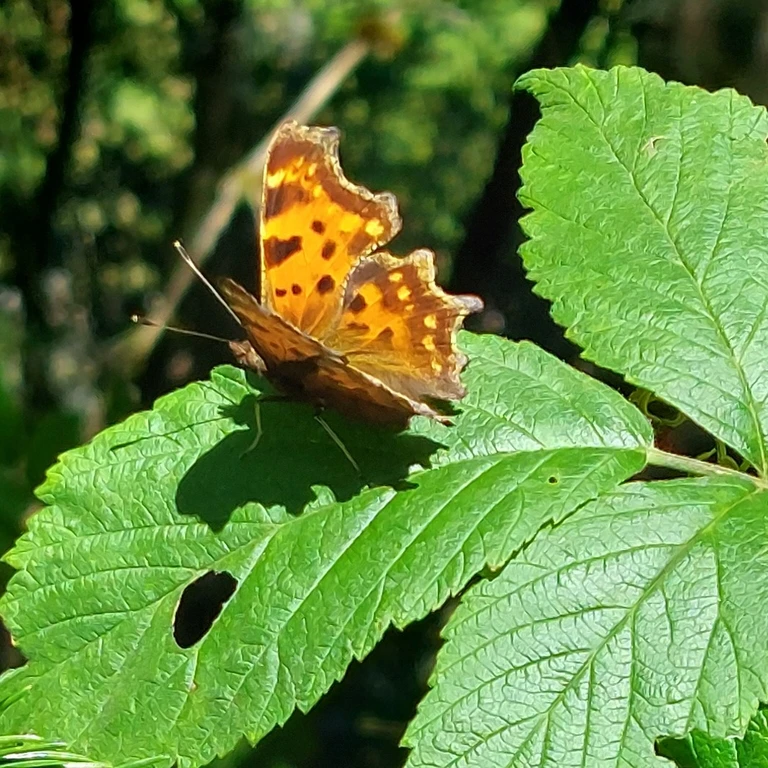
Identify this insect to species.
Polygonia c-album
